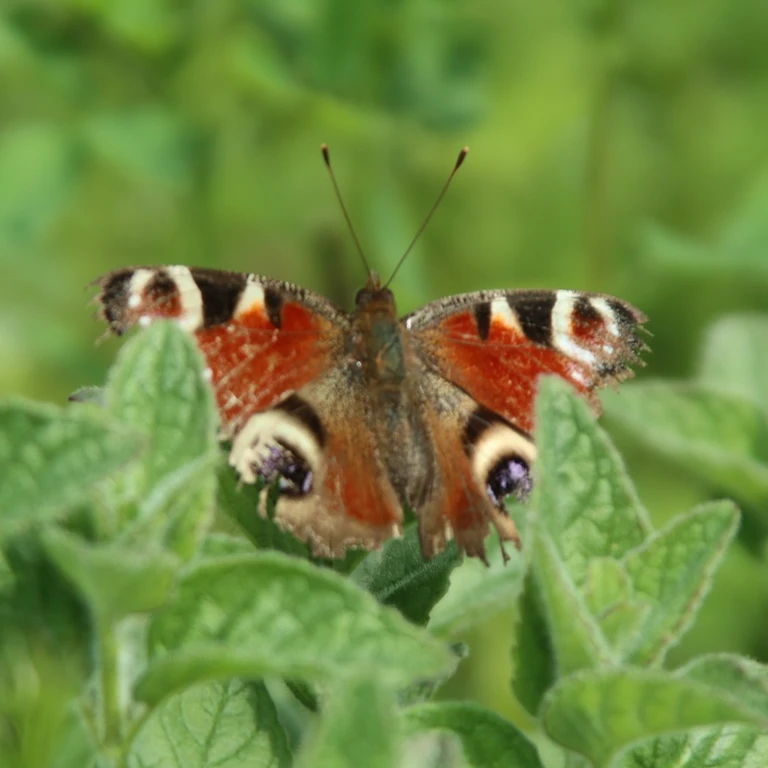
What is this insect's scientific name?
Aglais io
